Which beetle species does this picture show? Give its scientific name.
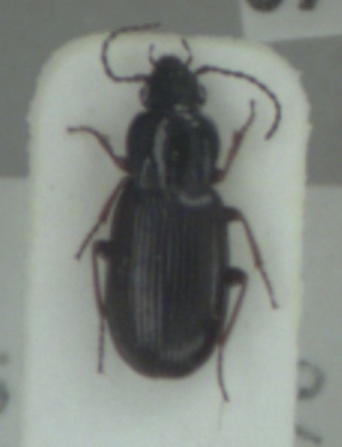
Pterostichus strenuus
